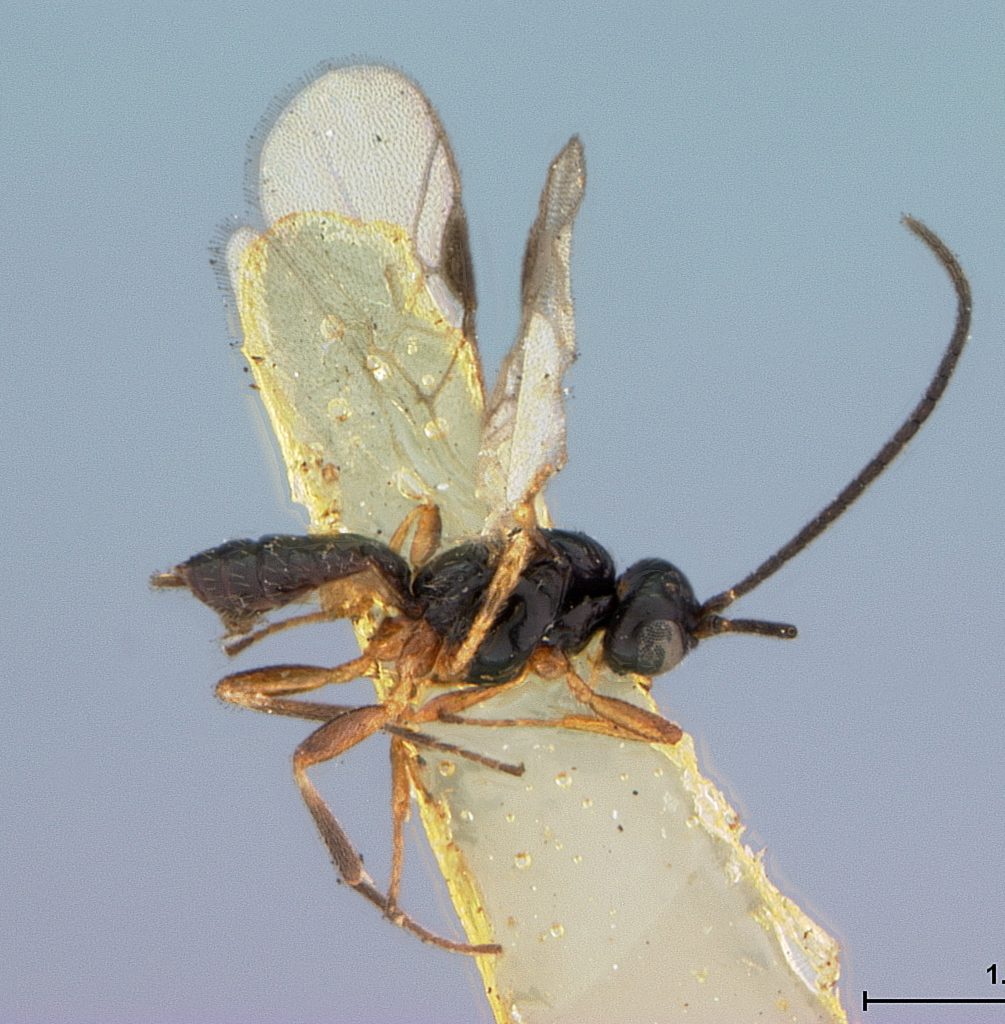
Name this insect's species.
Gnaptodon rugulosus
